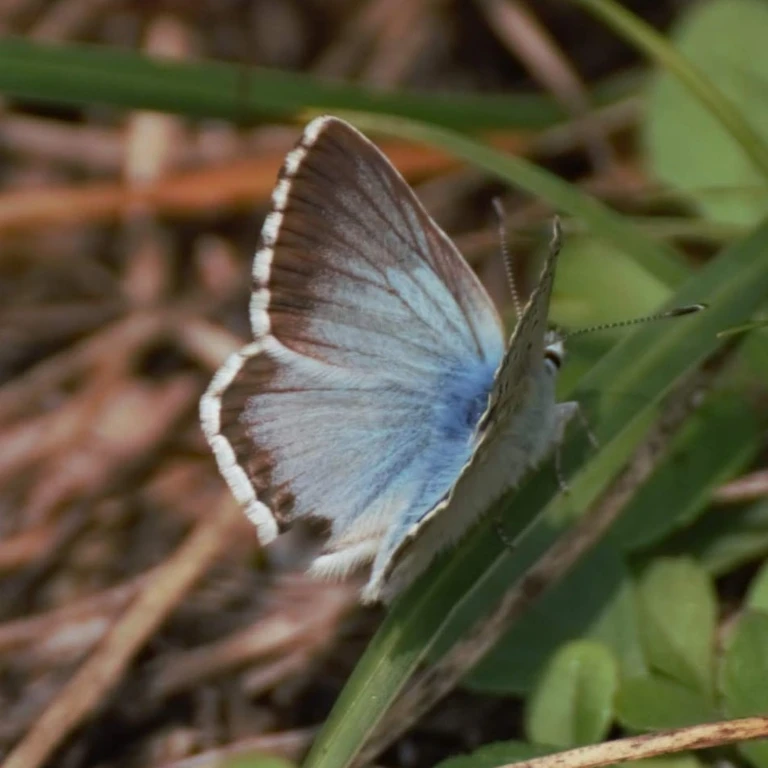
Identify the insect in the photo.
Lysandra coridon
